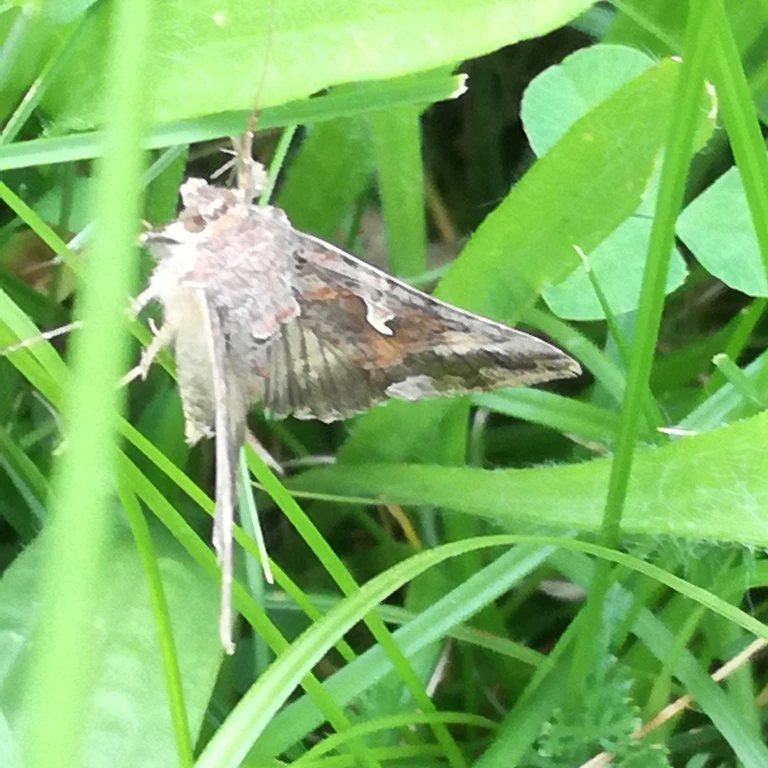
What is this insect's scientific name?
Autographa gamma
